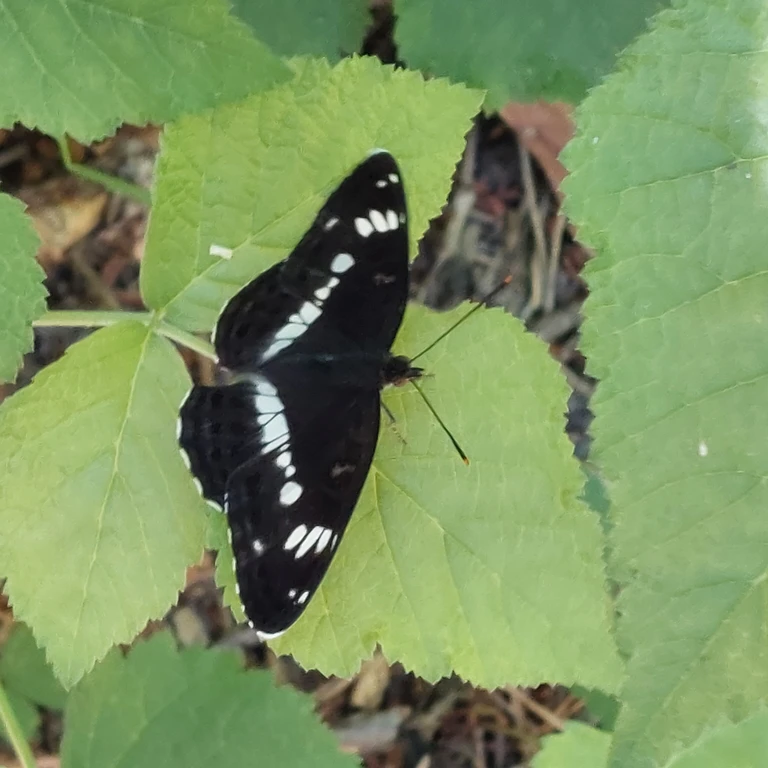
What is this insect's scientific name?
Limenitis camilla (also Ladoga camilla)
